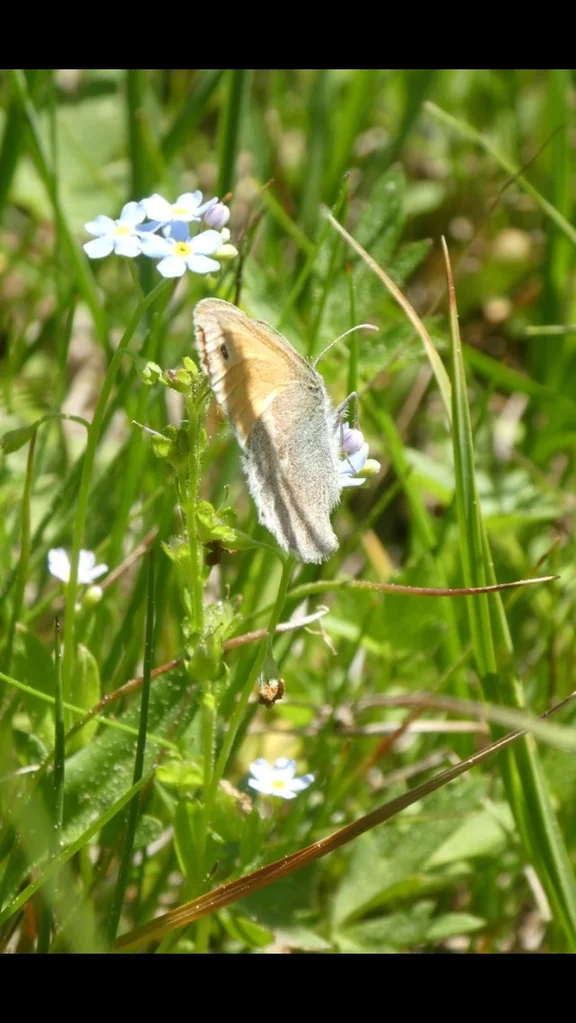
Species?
Coenonympha pamphilus
